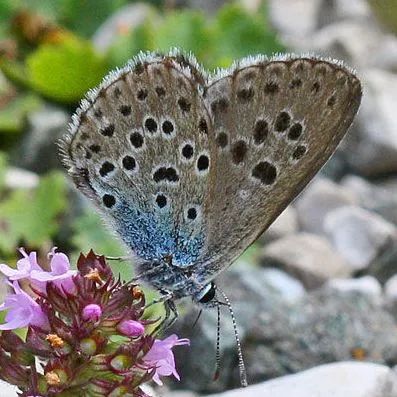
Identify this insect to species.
Phengaris arion (also Maculinea arion)
